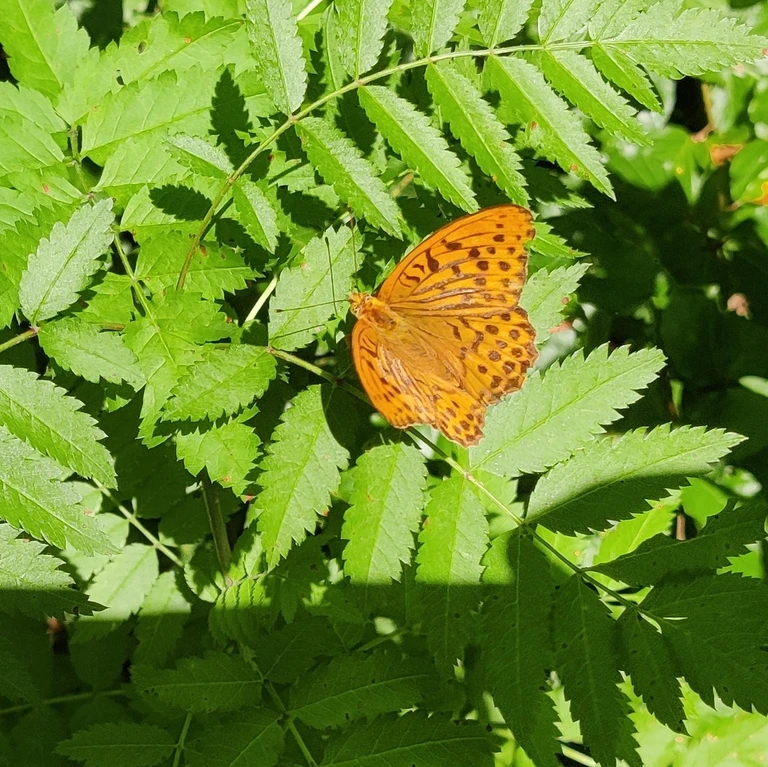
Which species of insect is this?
Argynnis paphia
